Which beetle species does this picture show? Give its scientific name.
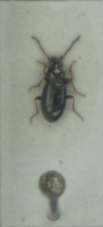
Bembidion lampros
